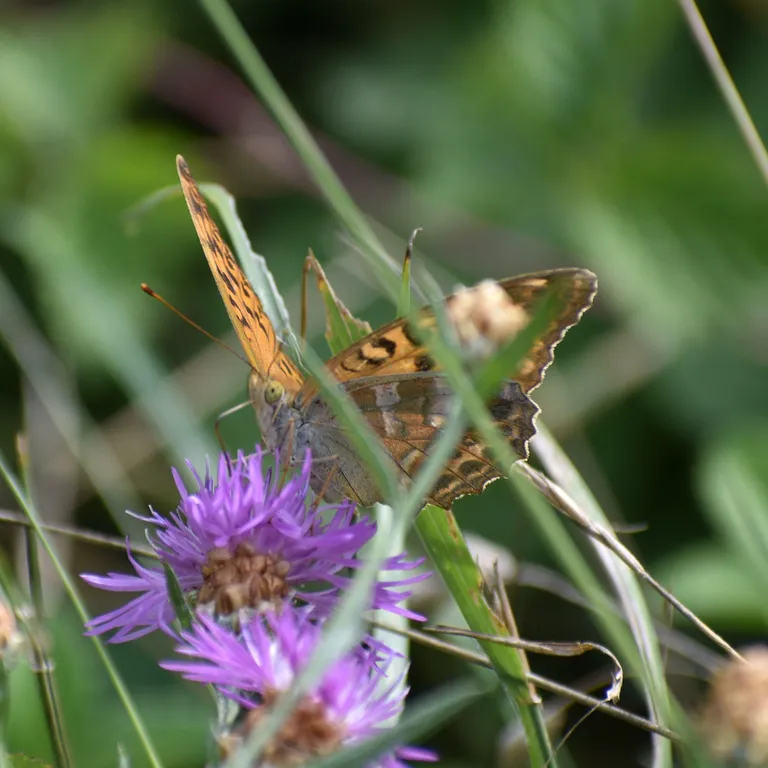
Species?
Argynnis paphia
